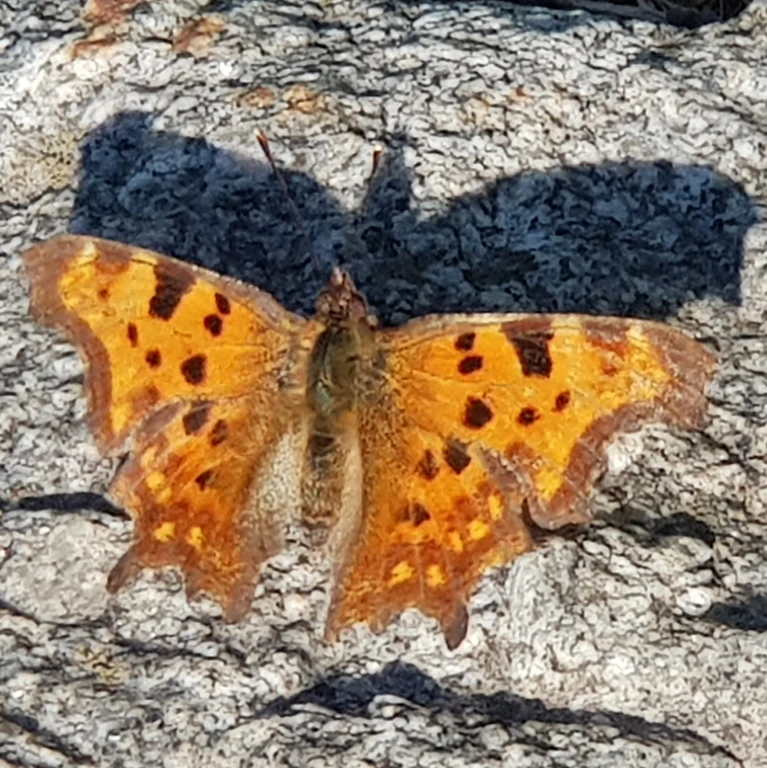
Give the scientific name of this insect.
Polygonia c-album
